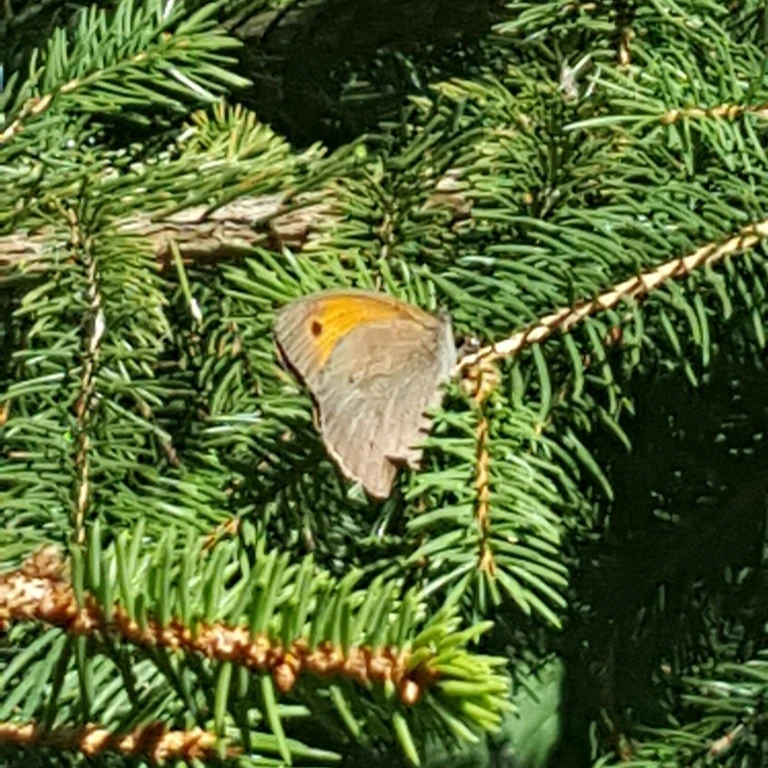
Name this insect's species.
Maniola jurtina
